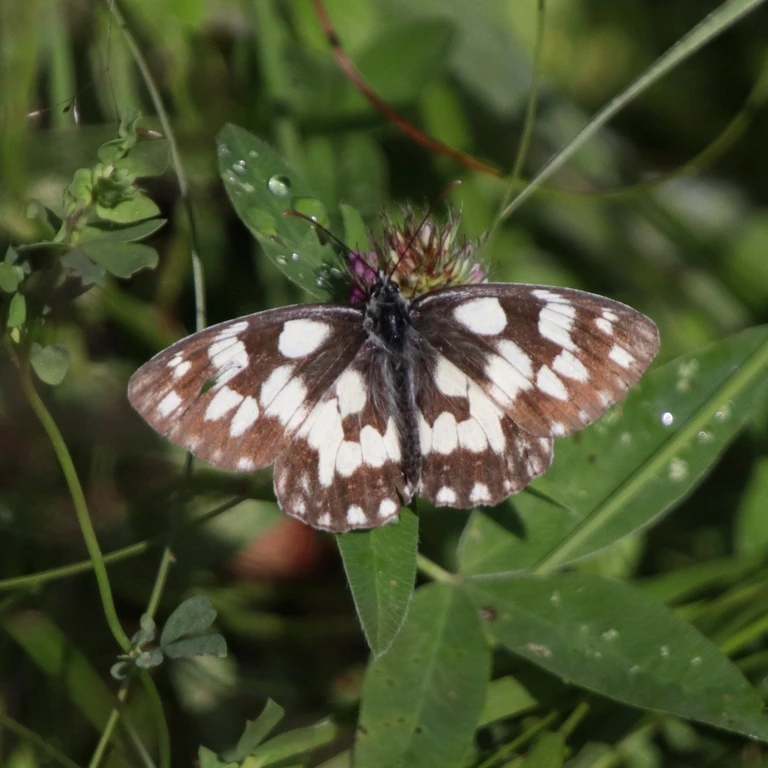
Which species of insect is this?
Melanargia galathea
